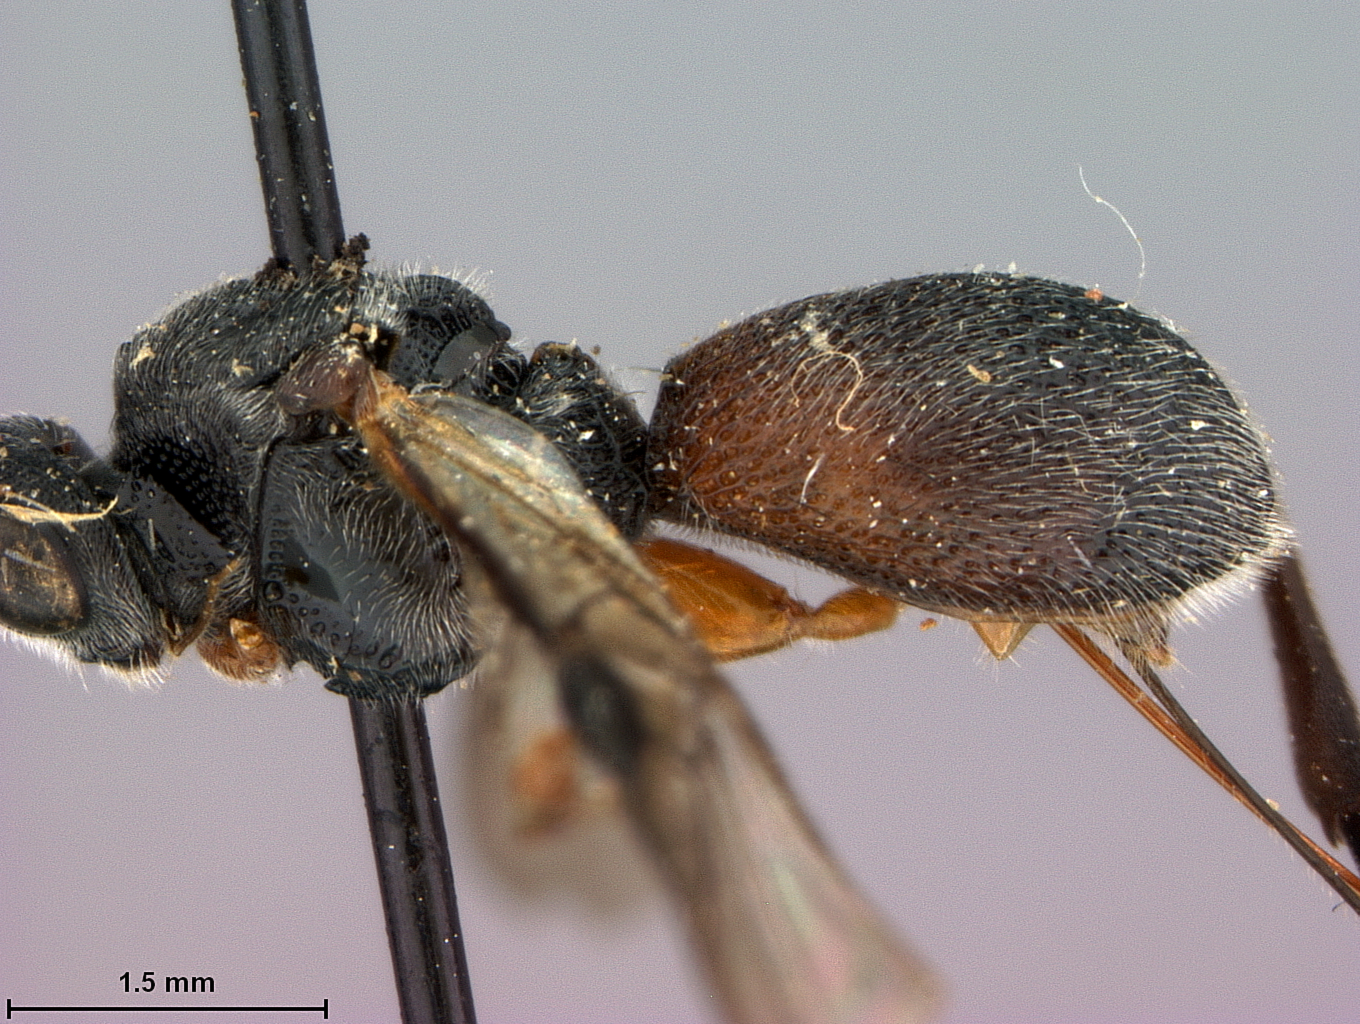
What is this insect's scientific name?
Urosigalphus meoarmatus
